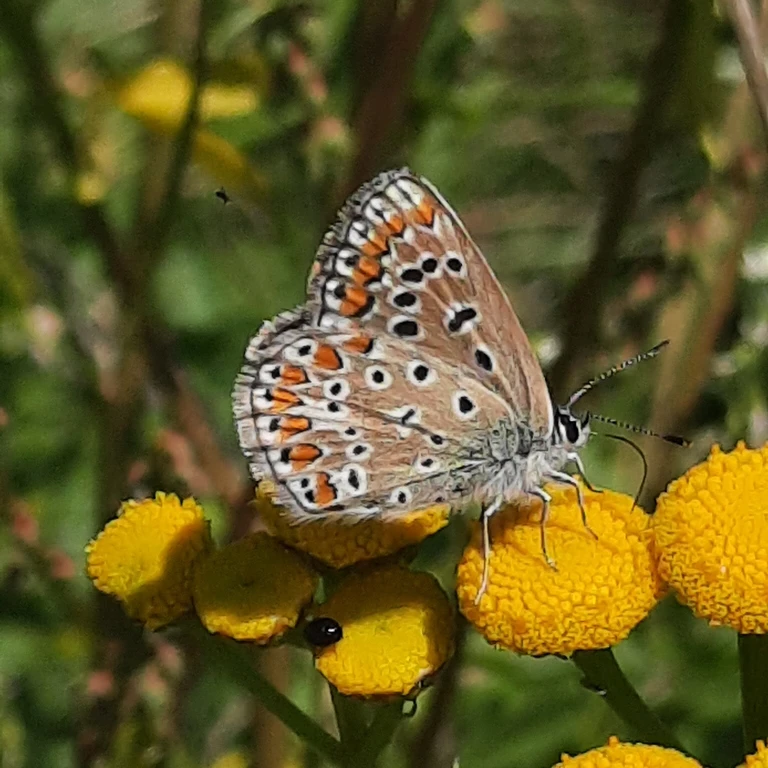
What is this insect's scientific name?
Polyommatus icarus
